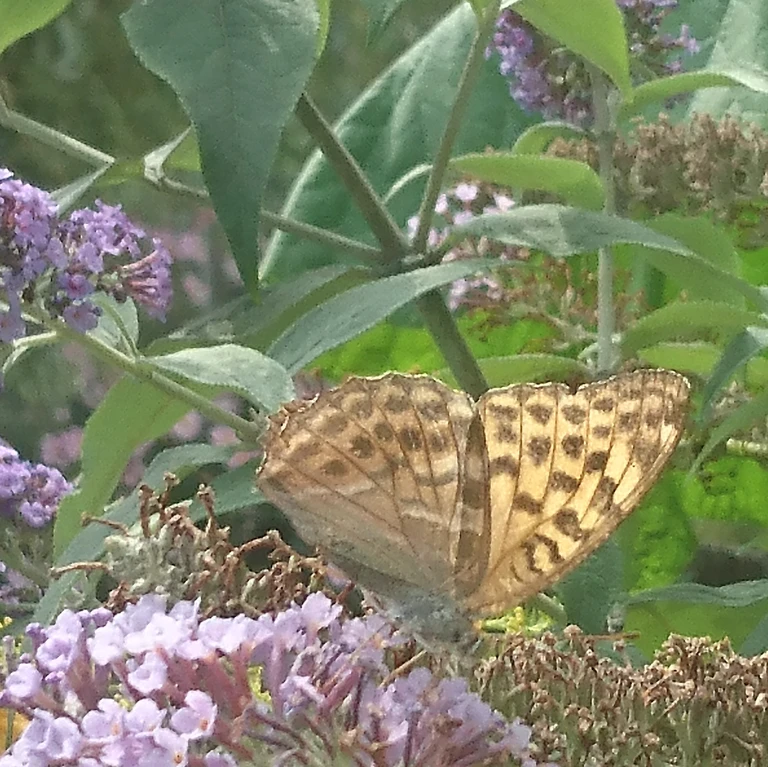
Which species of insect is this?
Argynnis paphia
